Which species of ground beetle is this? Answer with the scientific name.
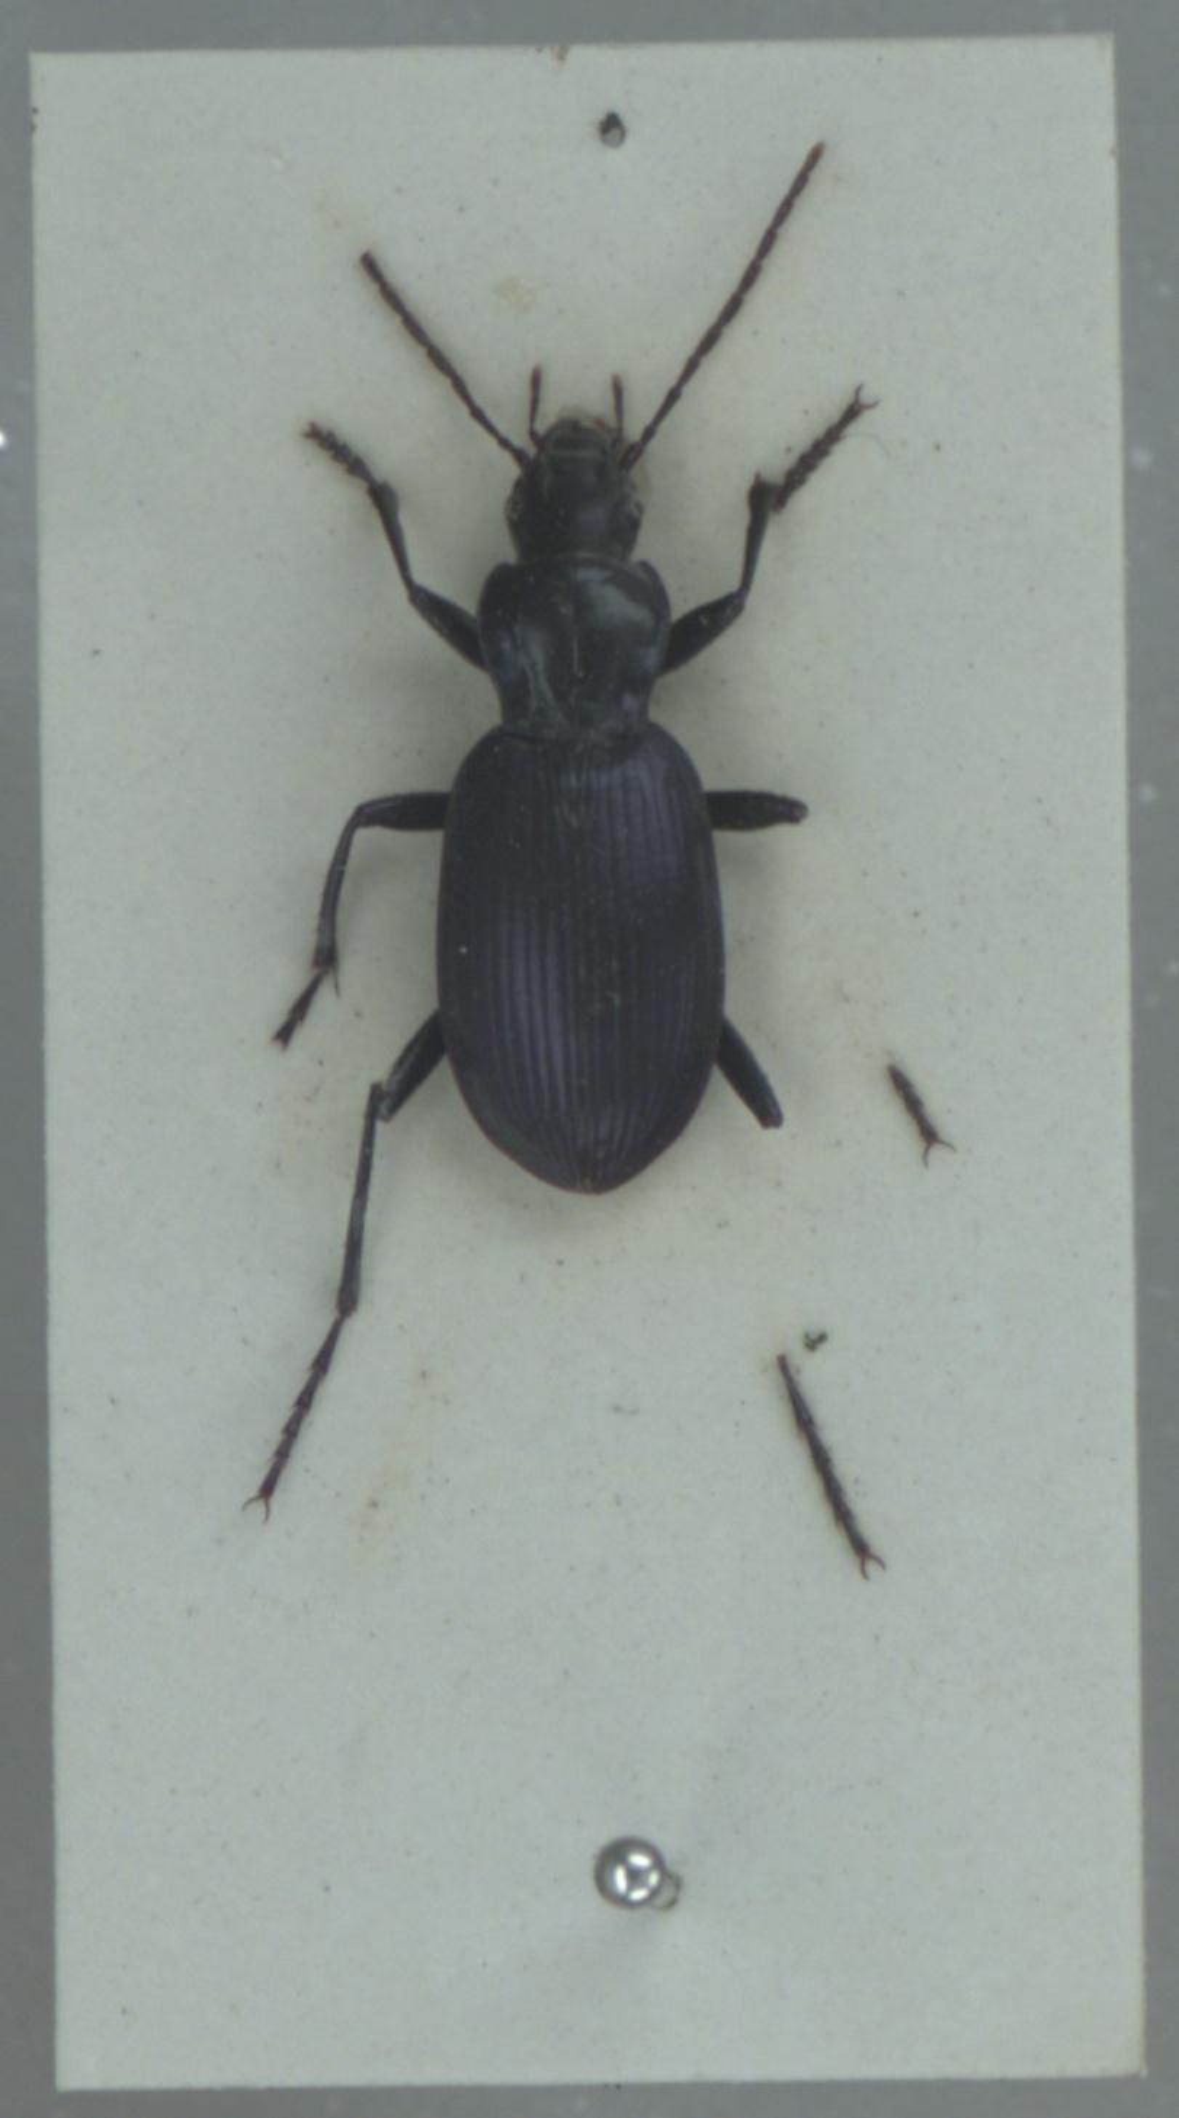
Laemostenus terricola
